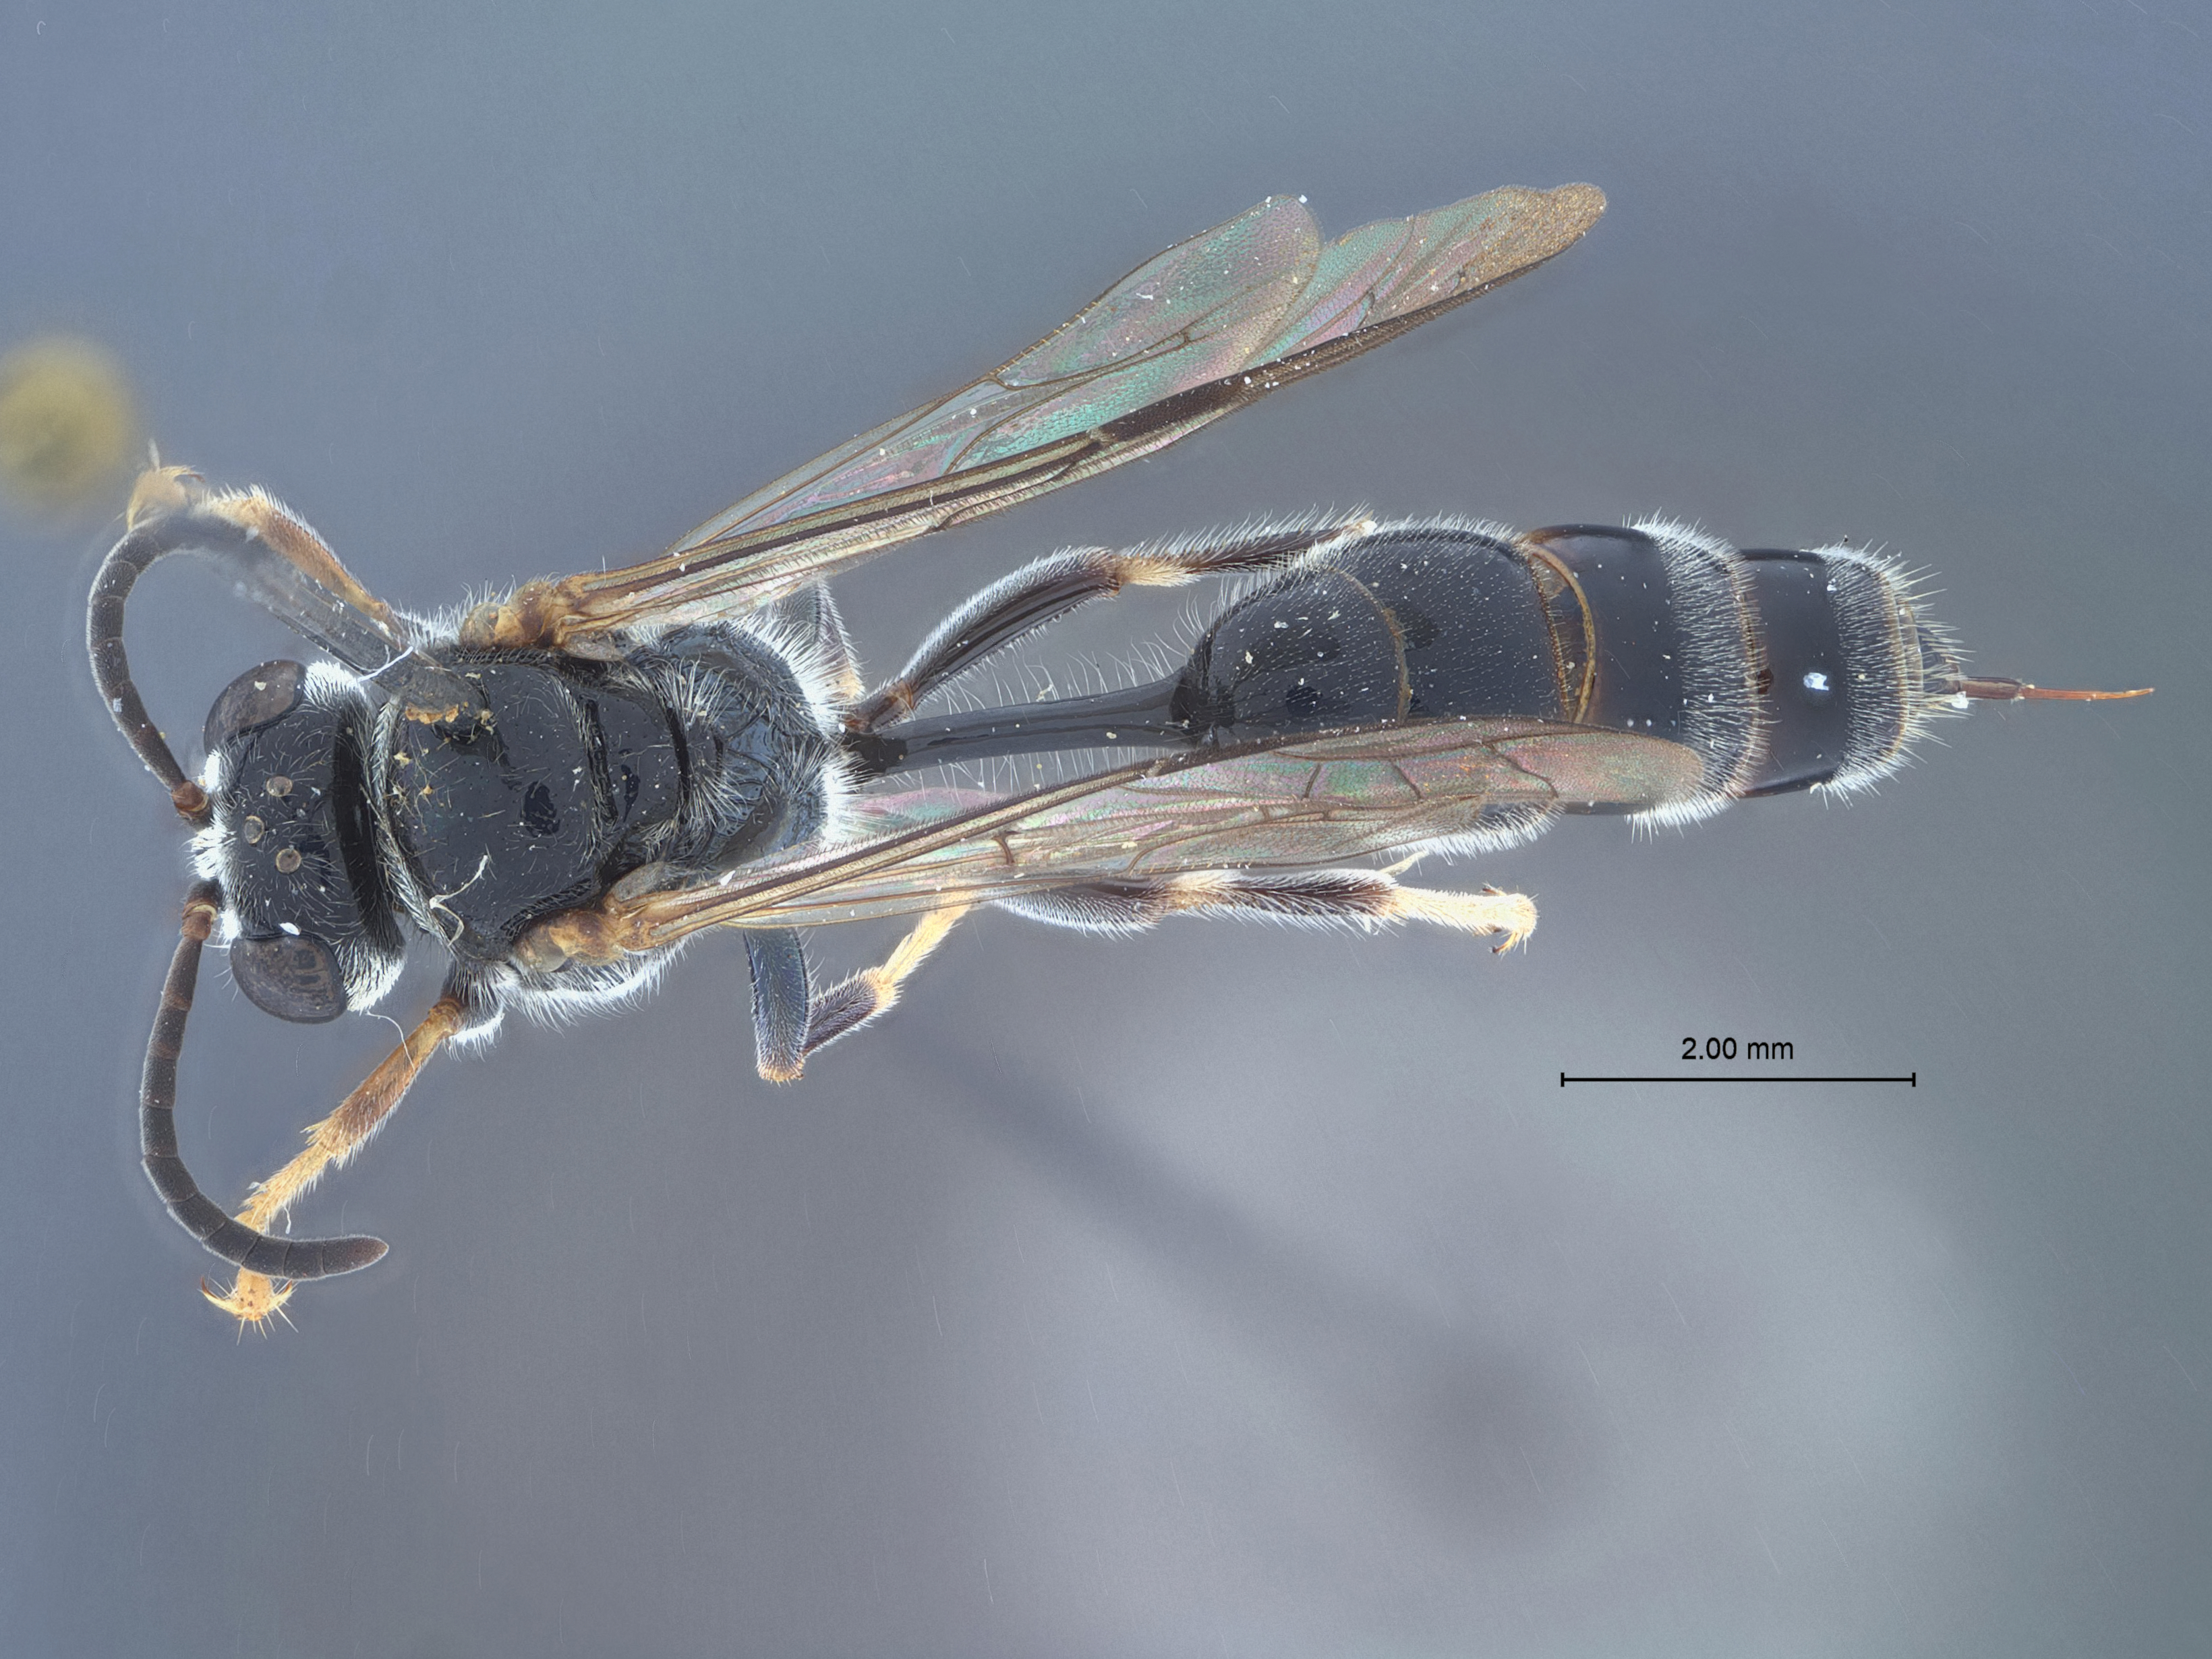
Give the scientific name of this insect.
Psen nitidus
